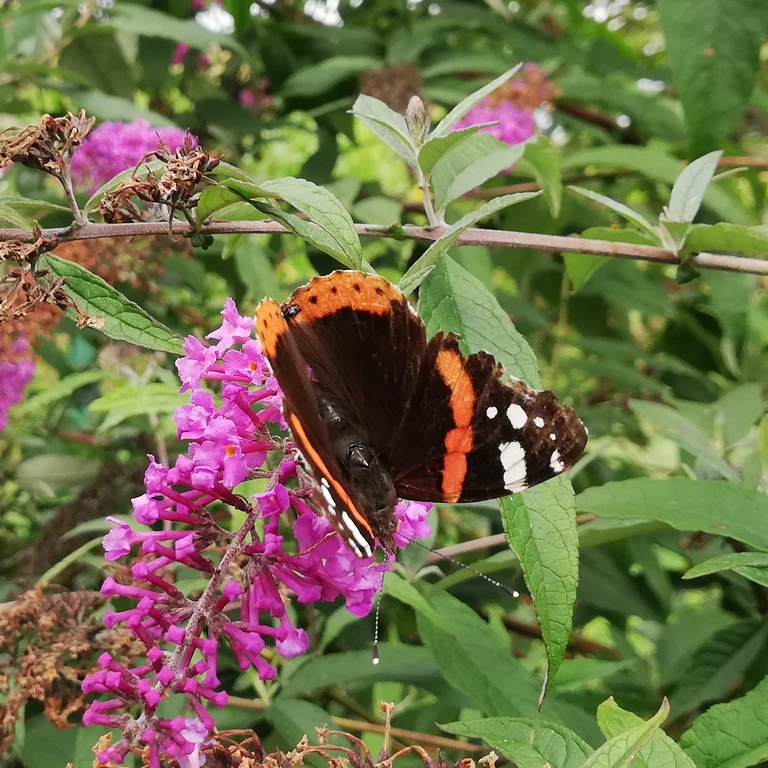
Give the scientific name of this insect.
Vanessa atalanta
